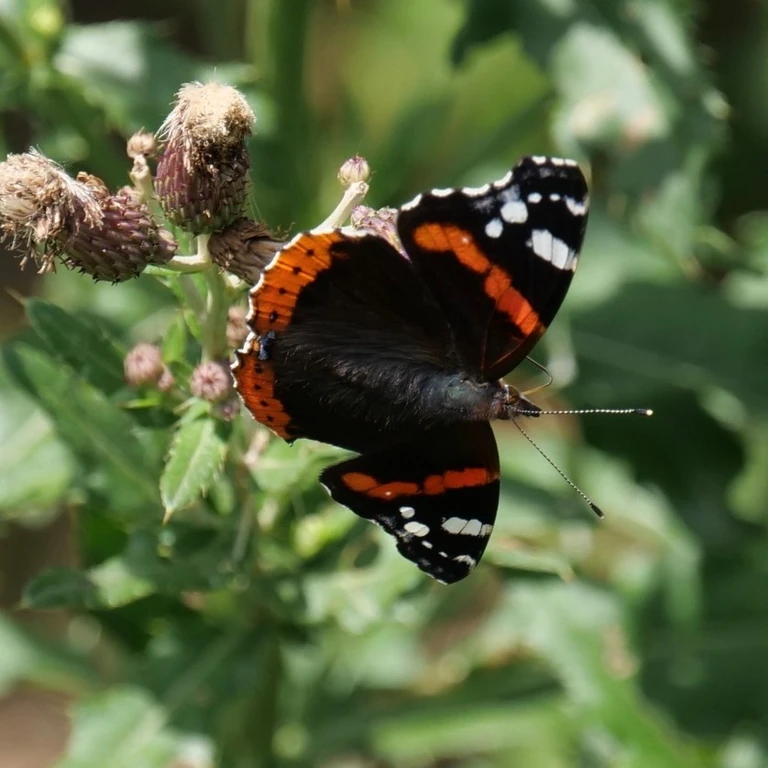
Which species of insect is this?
Vanessa atalanta
